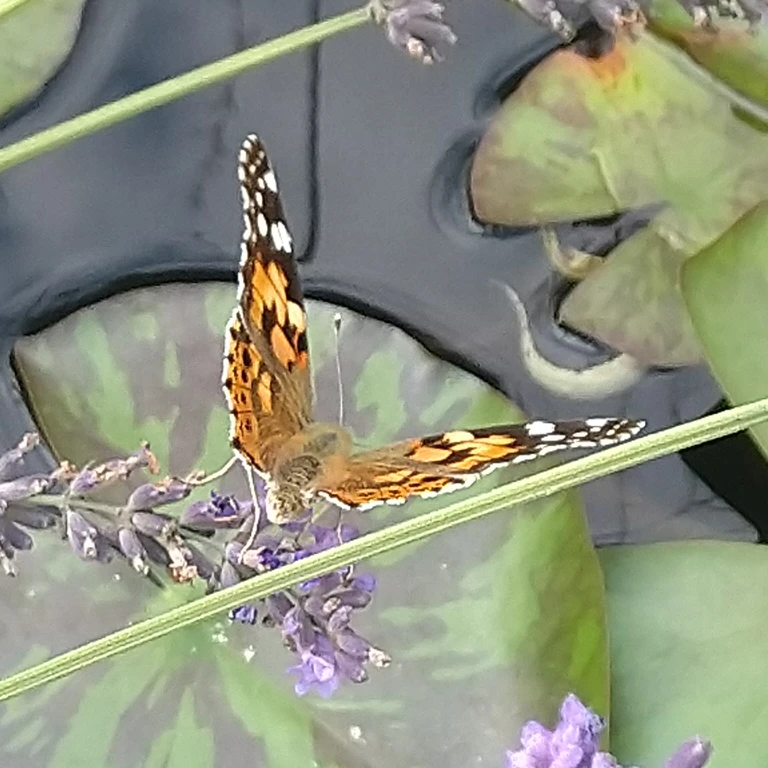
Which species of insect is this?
Vanessa cardui
